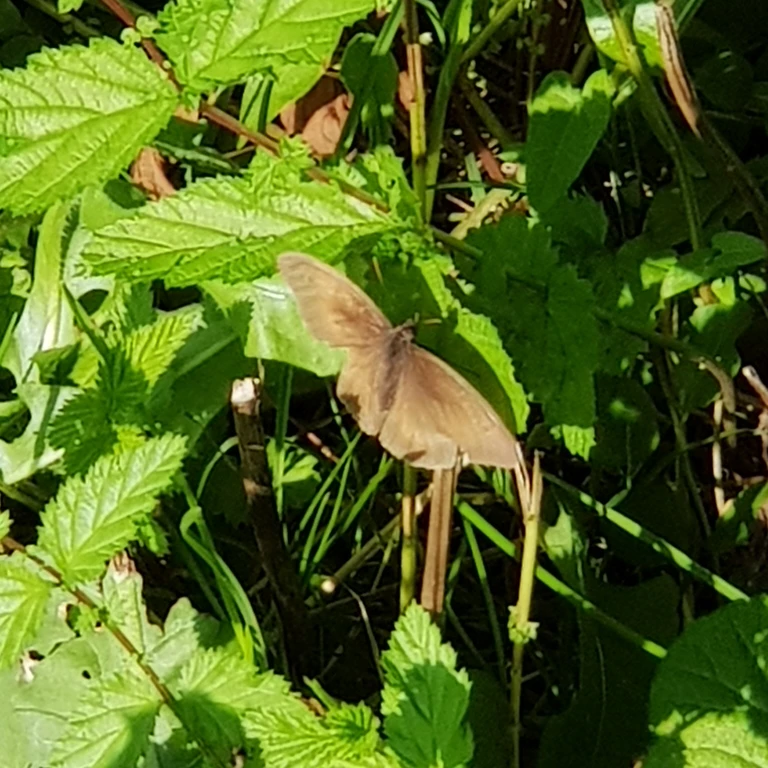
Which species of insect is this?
Maniola jurtina
